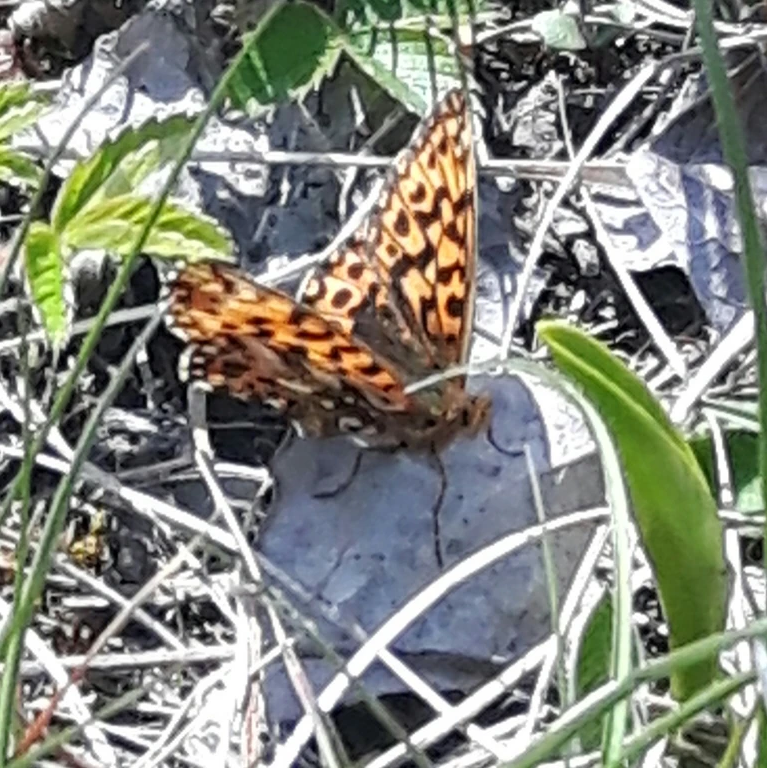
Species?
Boloria dia
